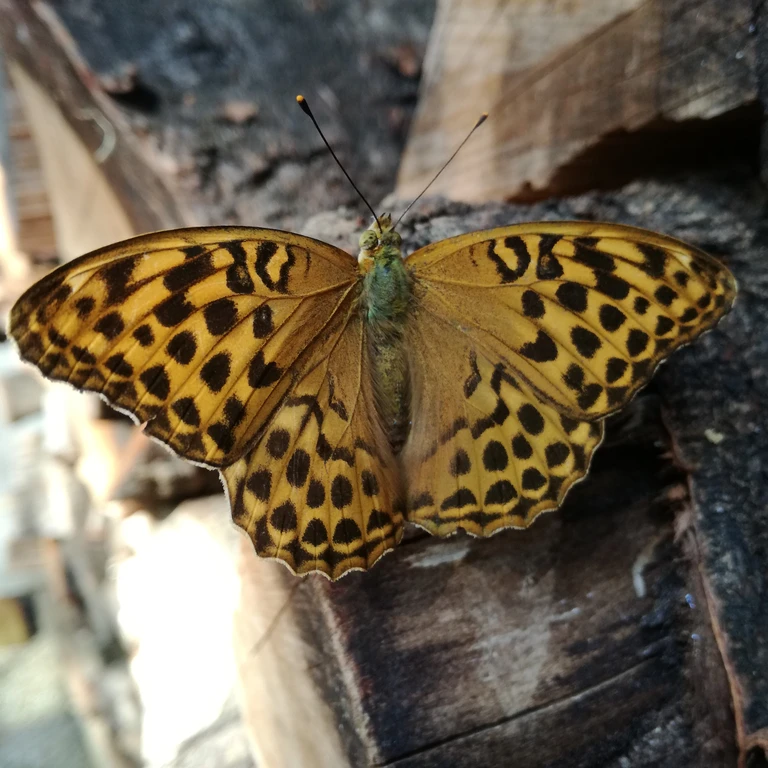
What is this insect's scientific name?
Argynnis paphia
